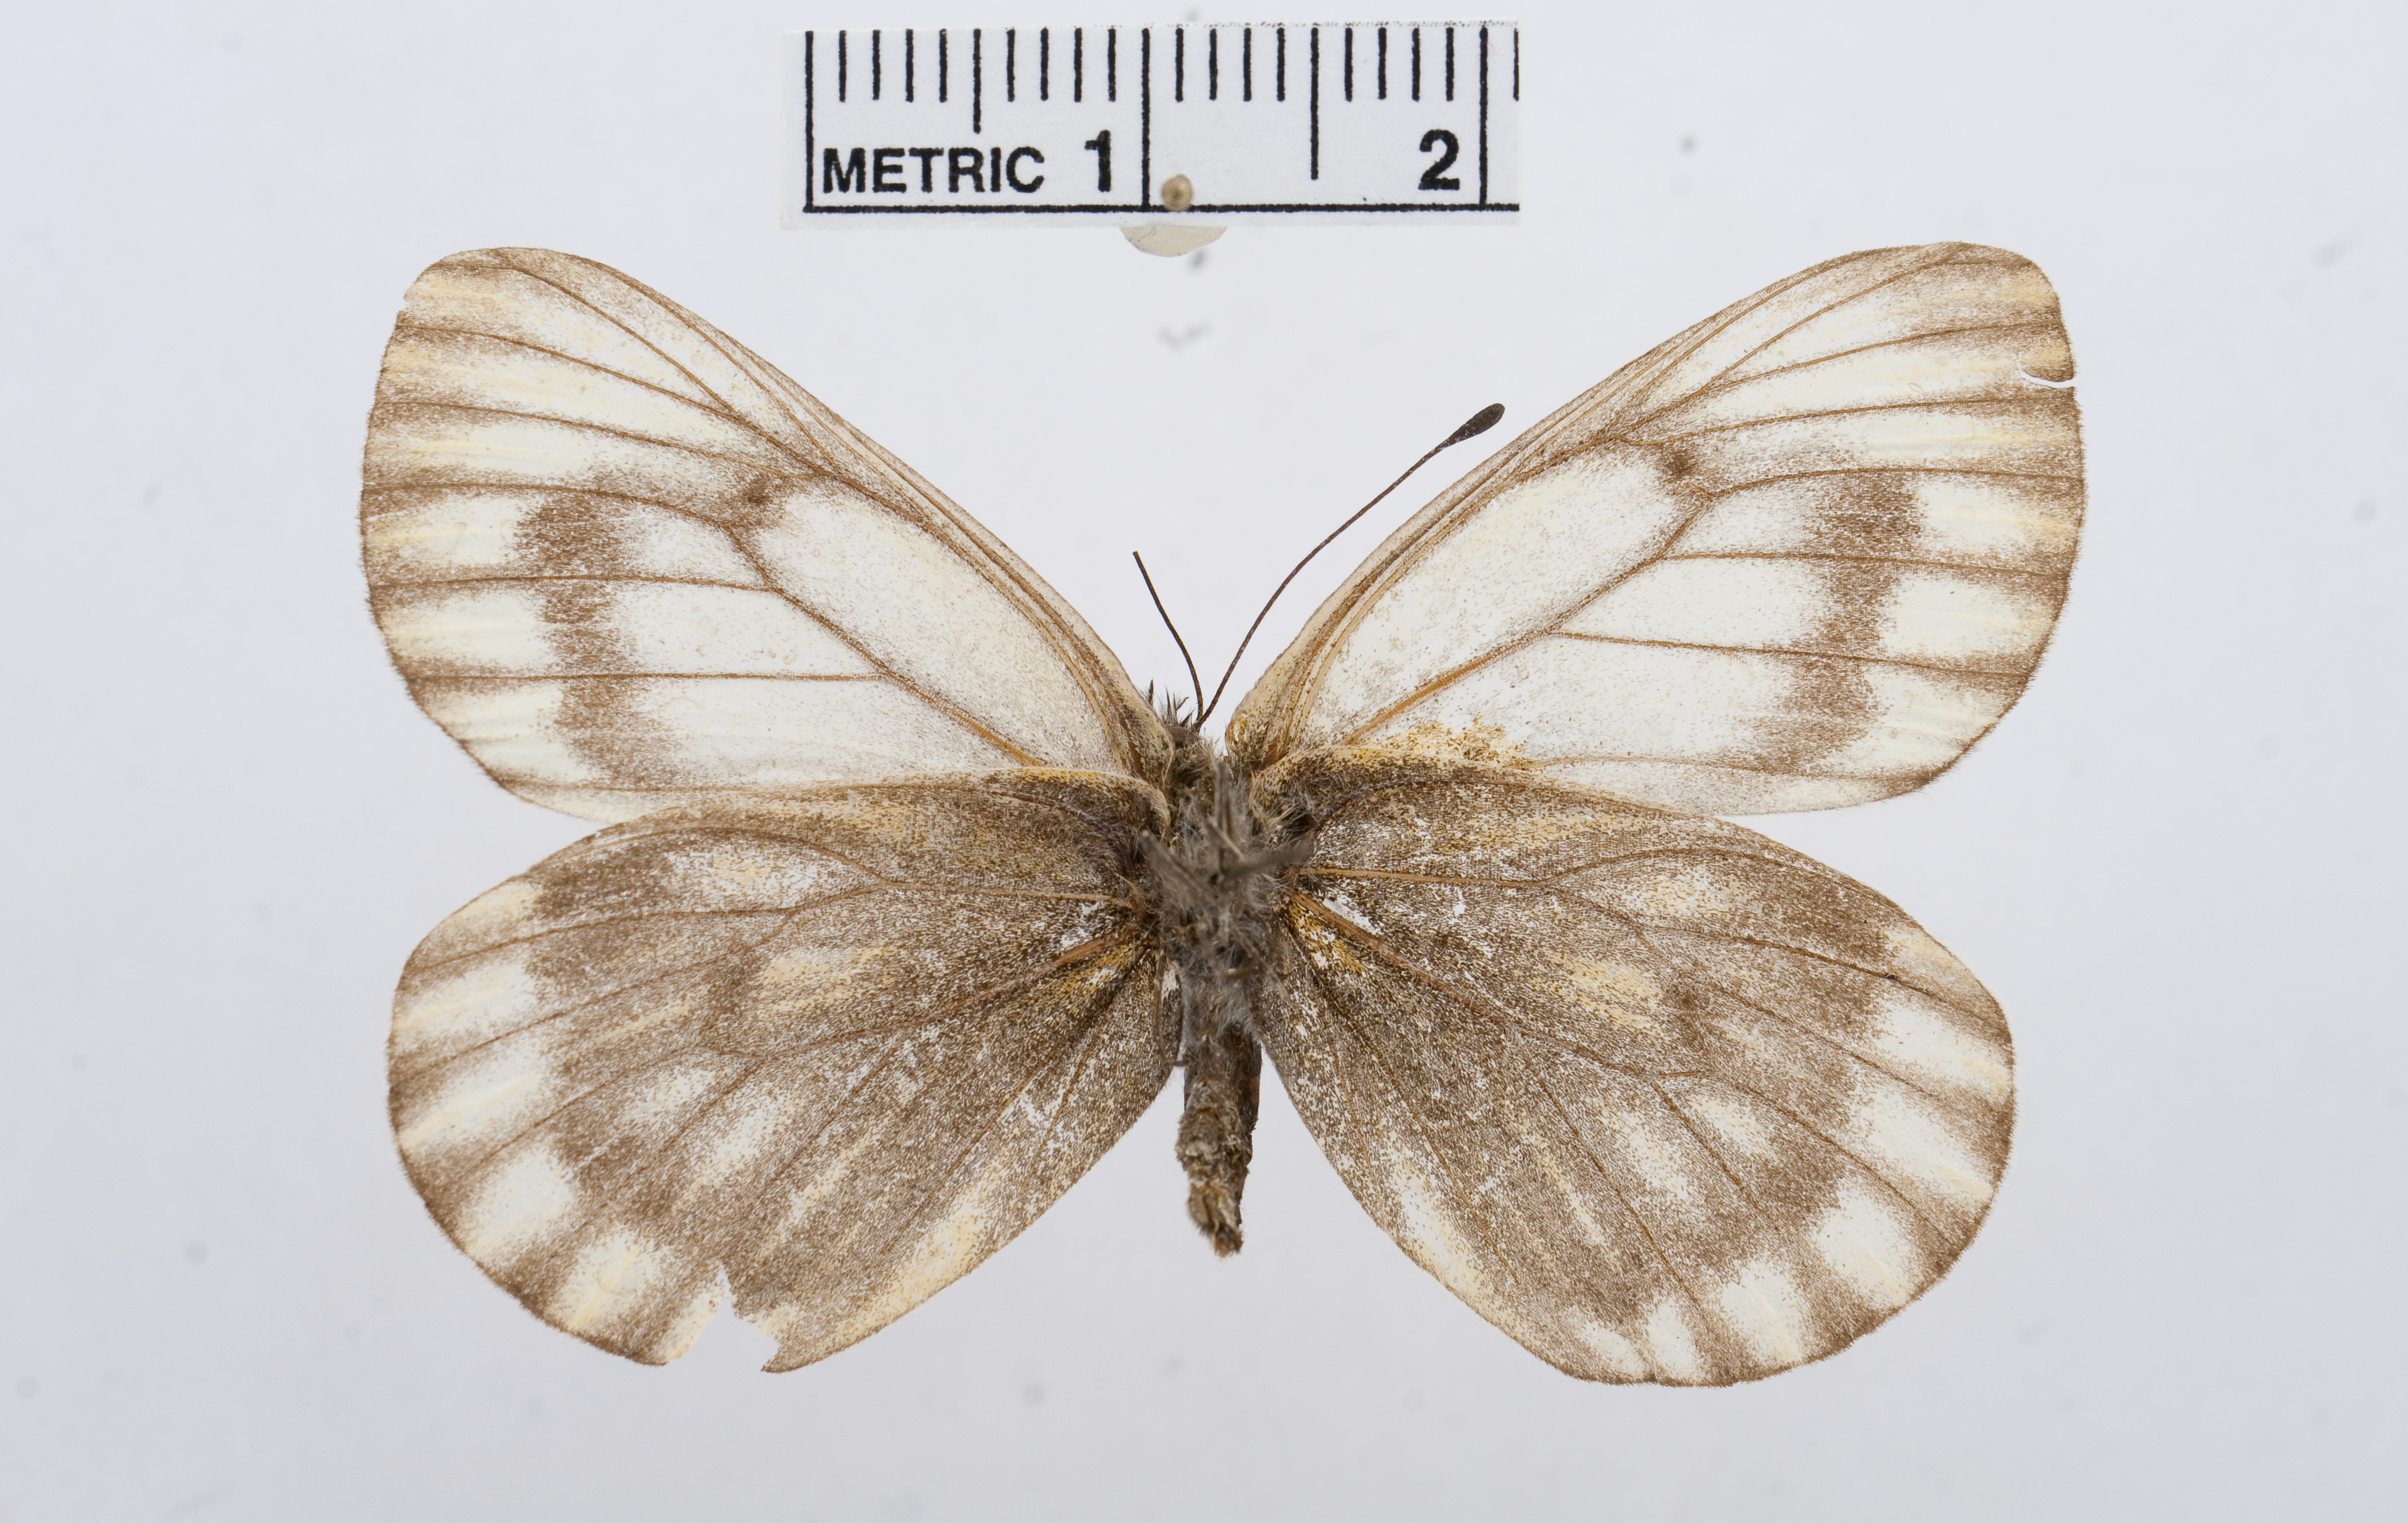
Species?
Pieris koslovi
